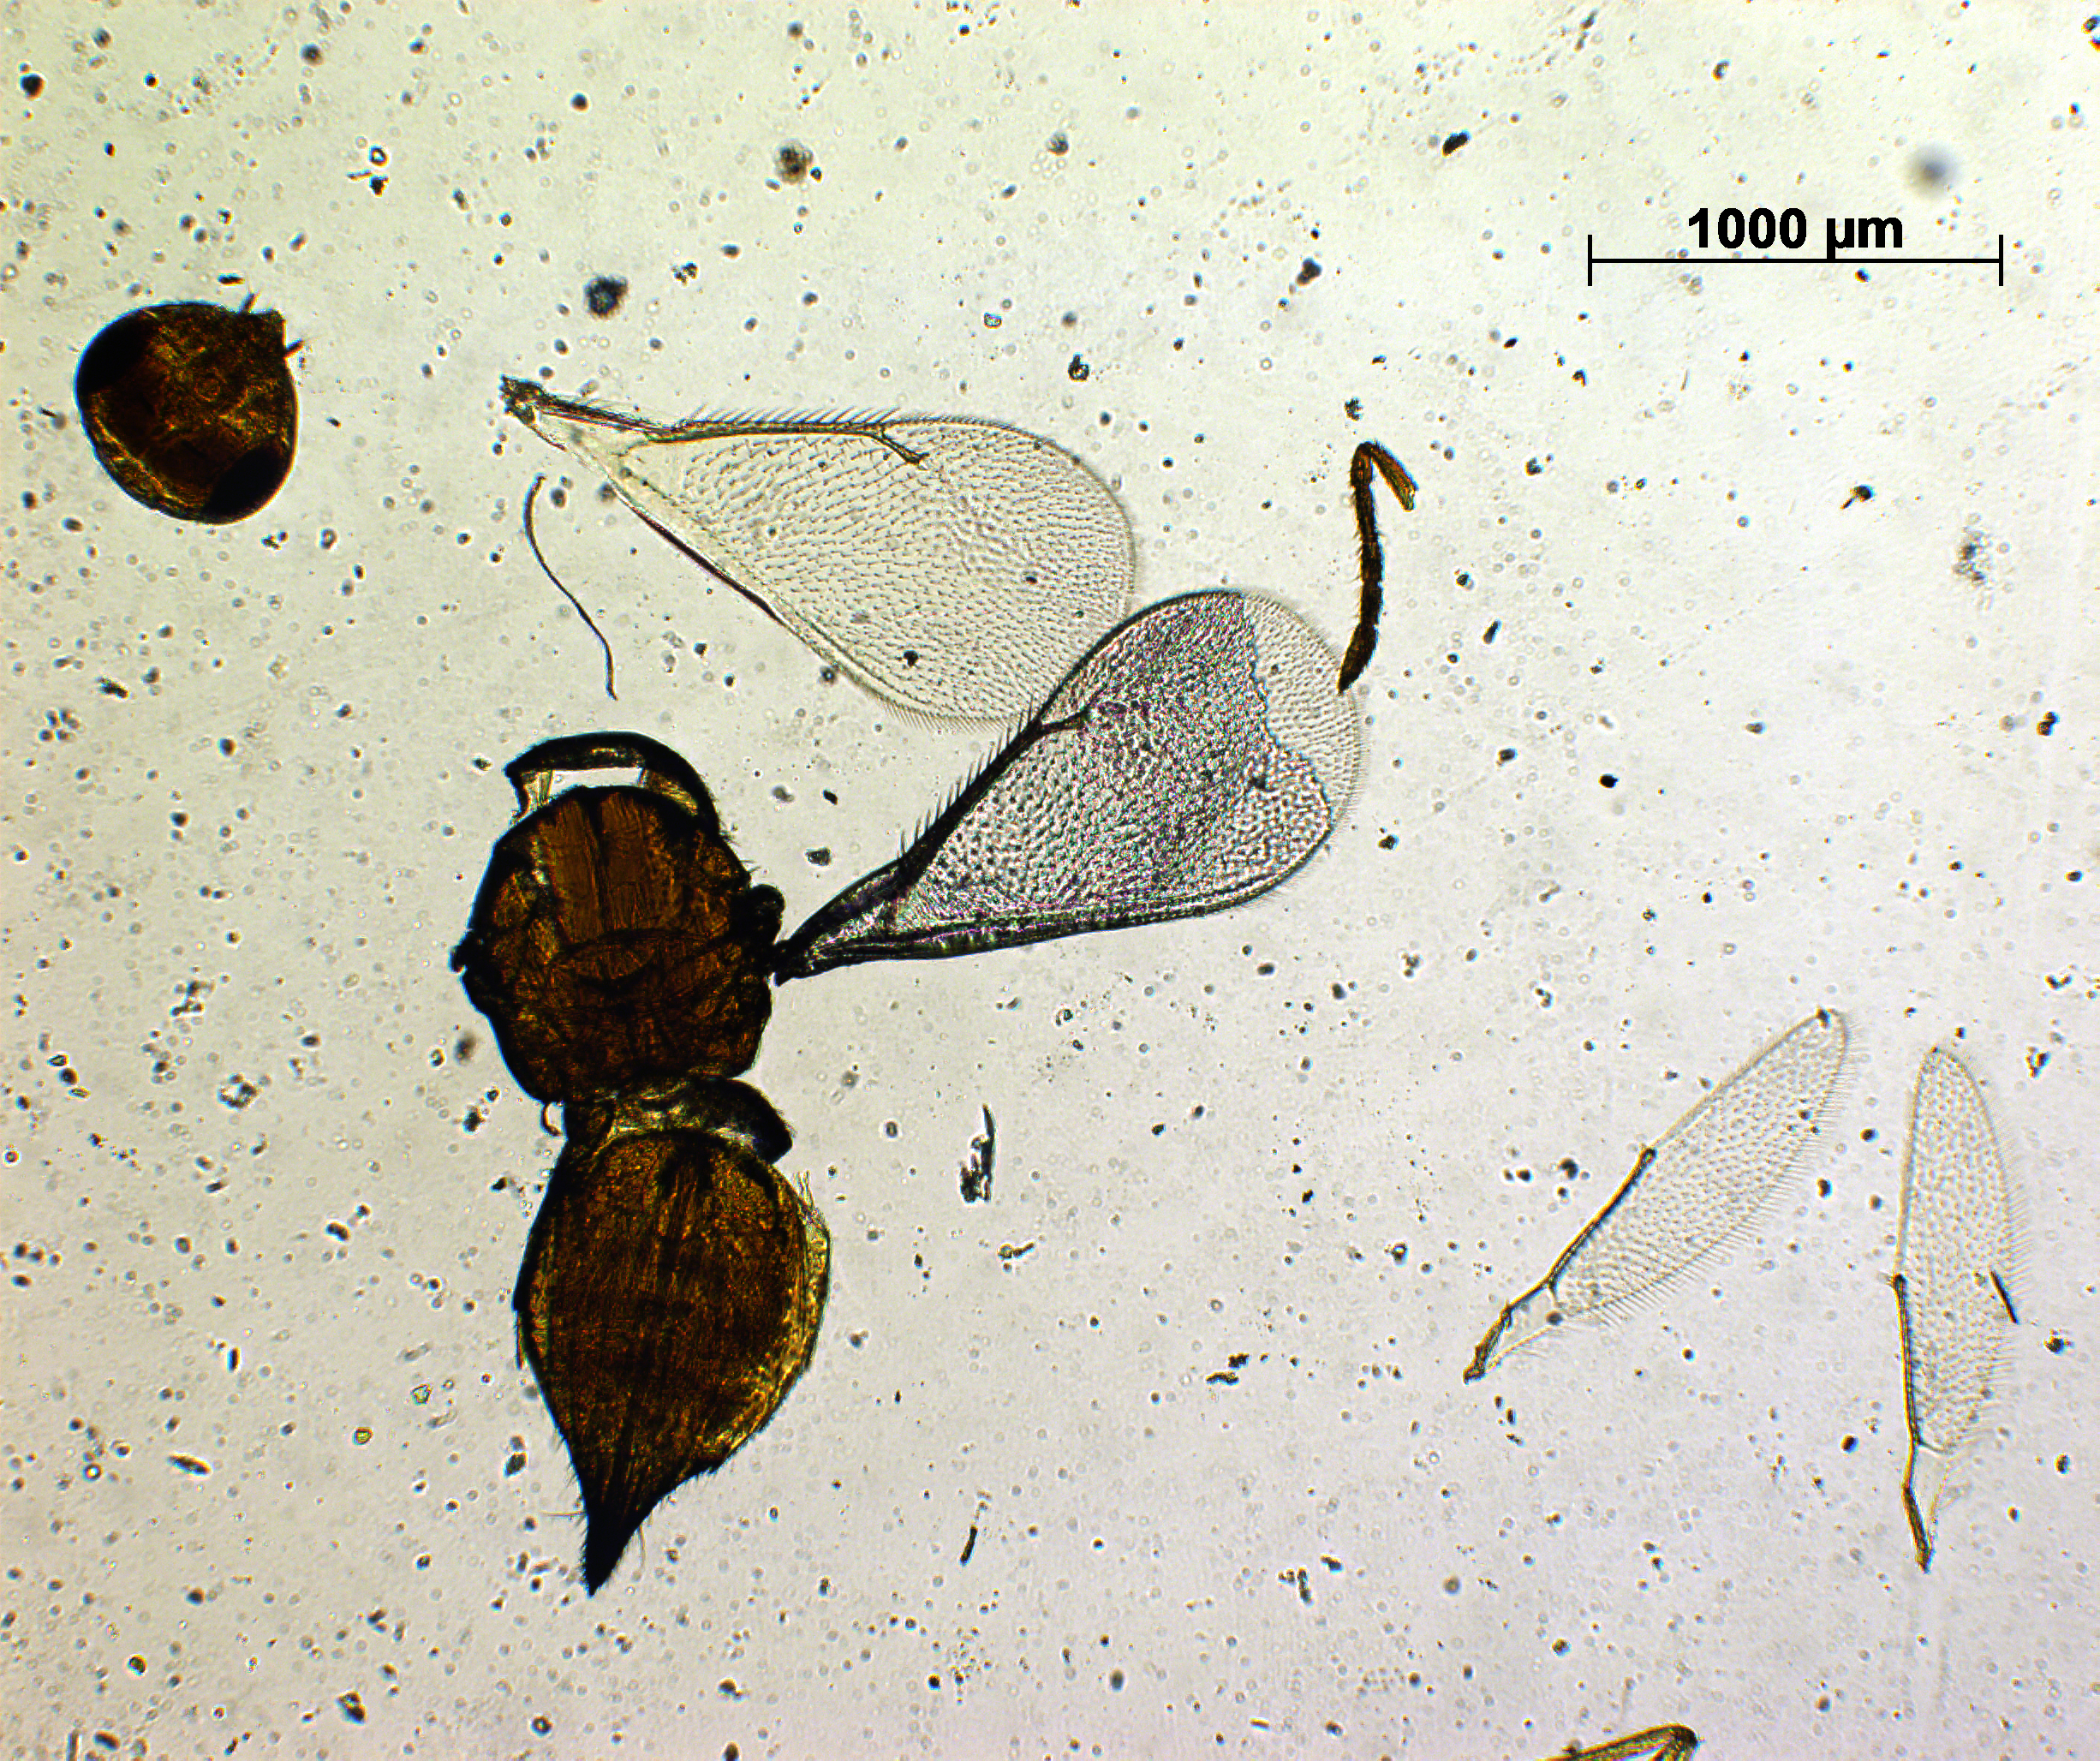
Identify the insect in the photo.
Tetrastichus polyseta
